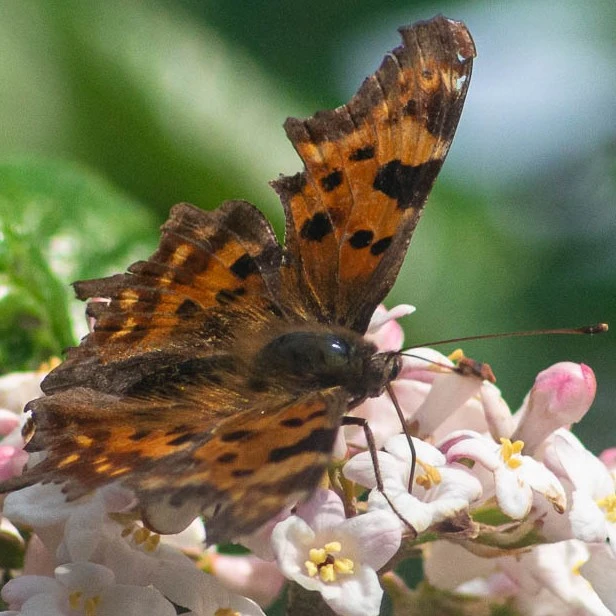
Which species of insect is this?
Polygonia c-album
